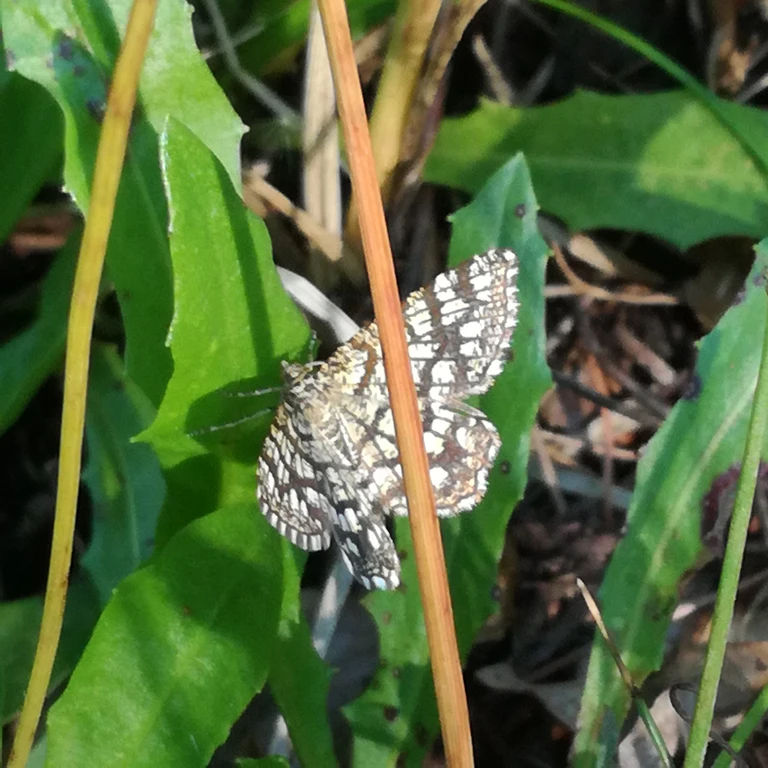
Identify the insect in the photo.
Chiasmia clathrata
